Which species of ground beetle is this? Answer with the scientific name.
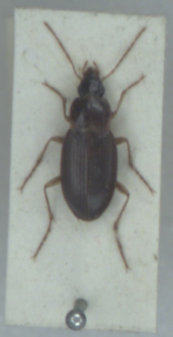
Calathus mollis
